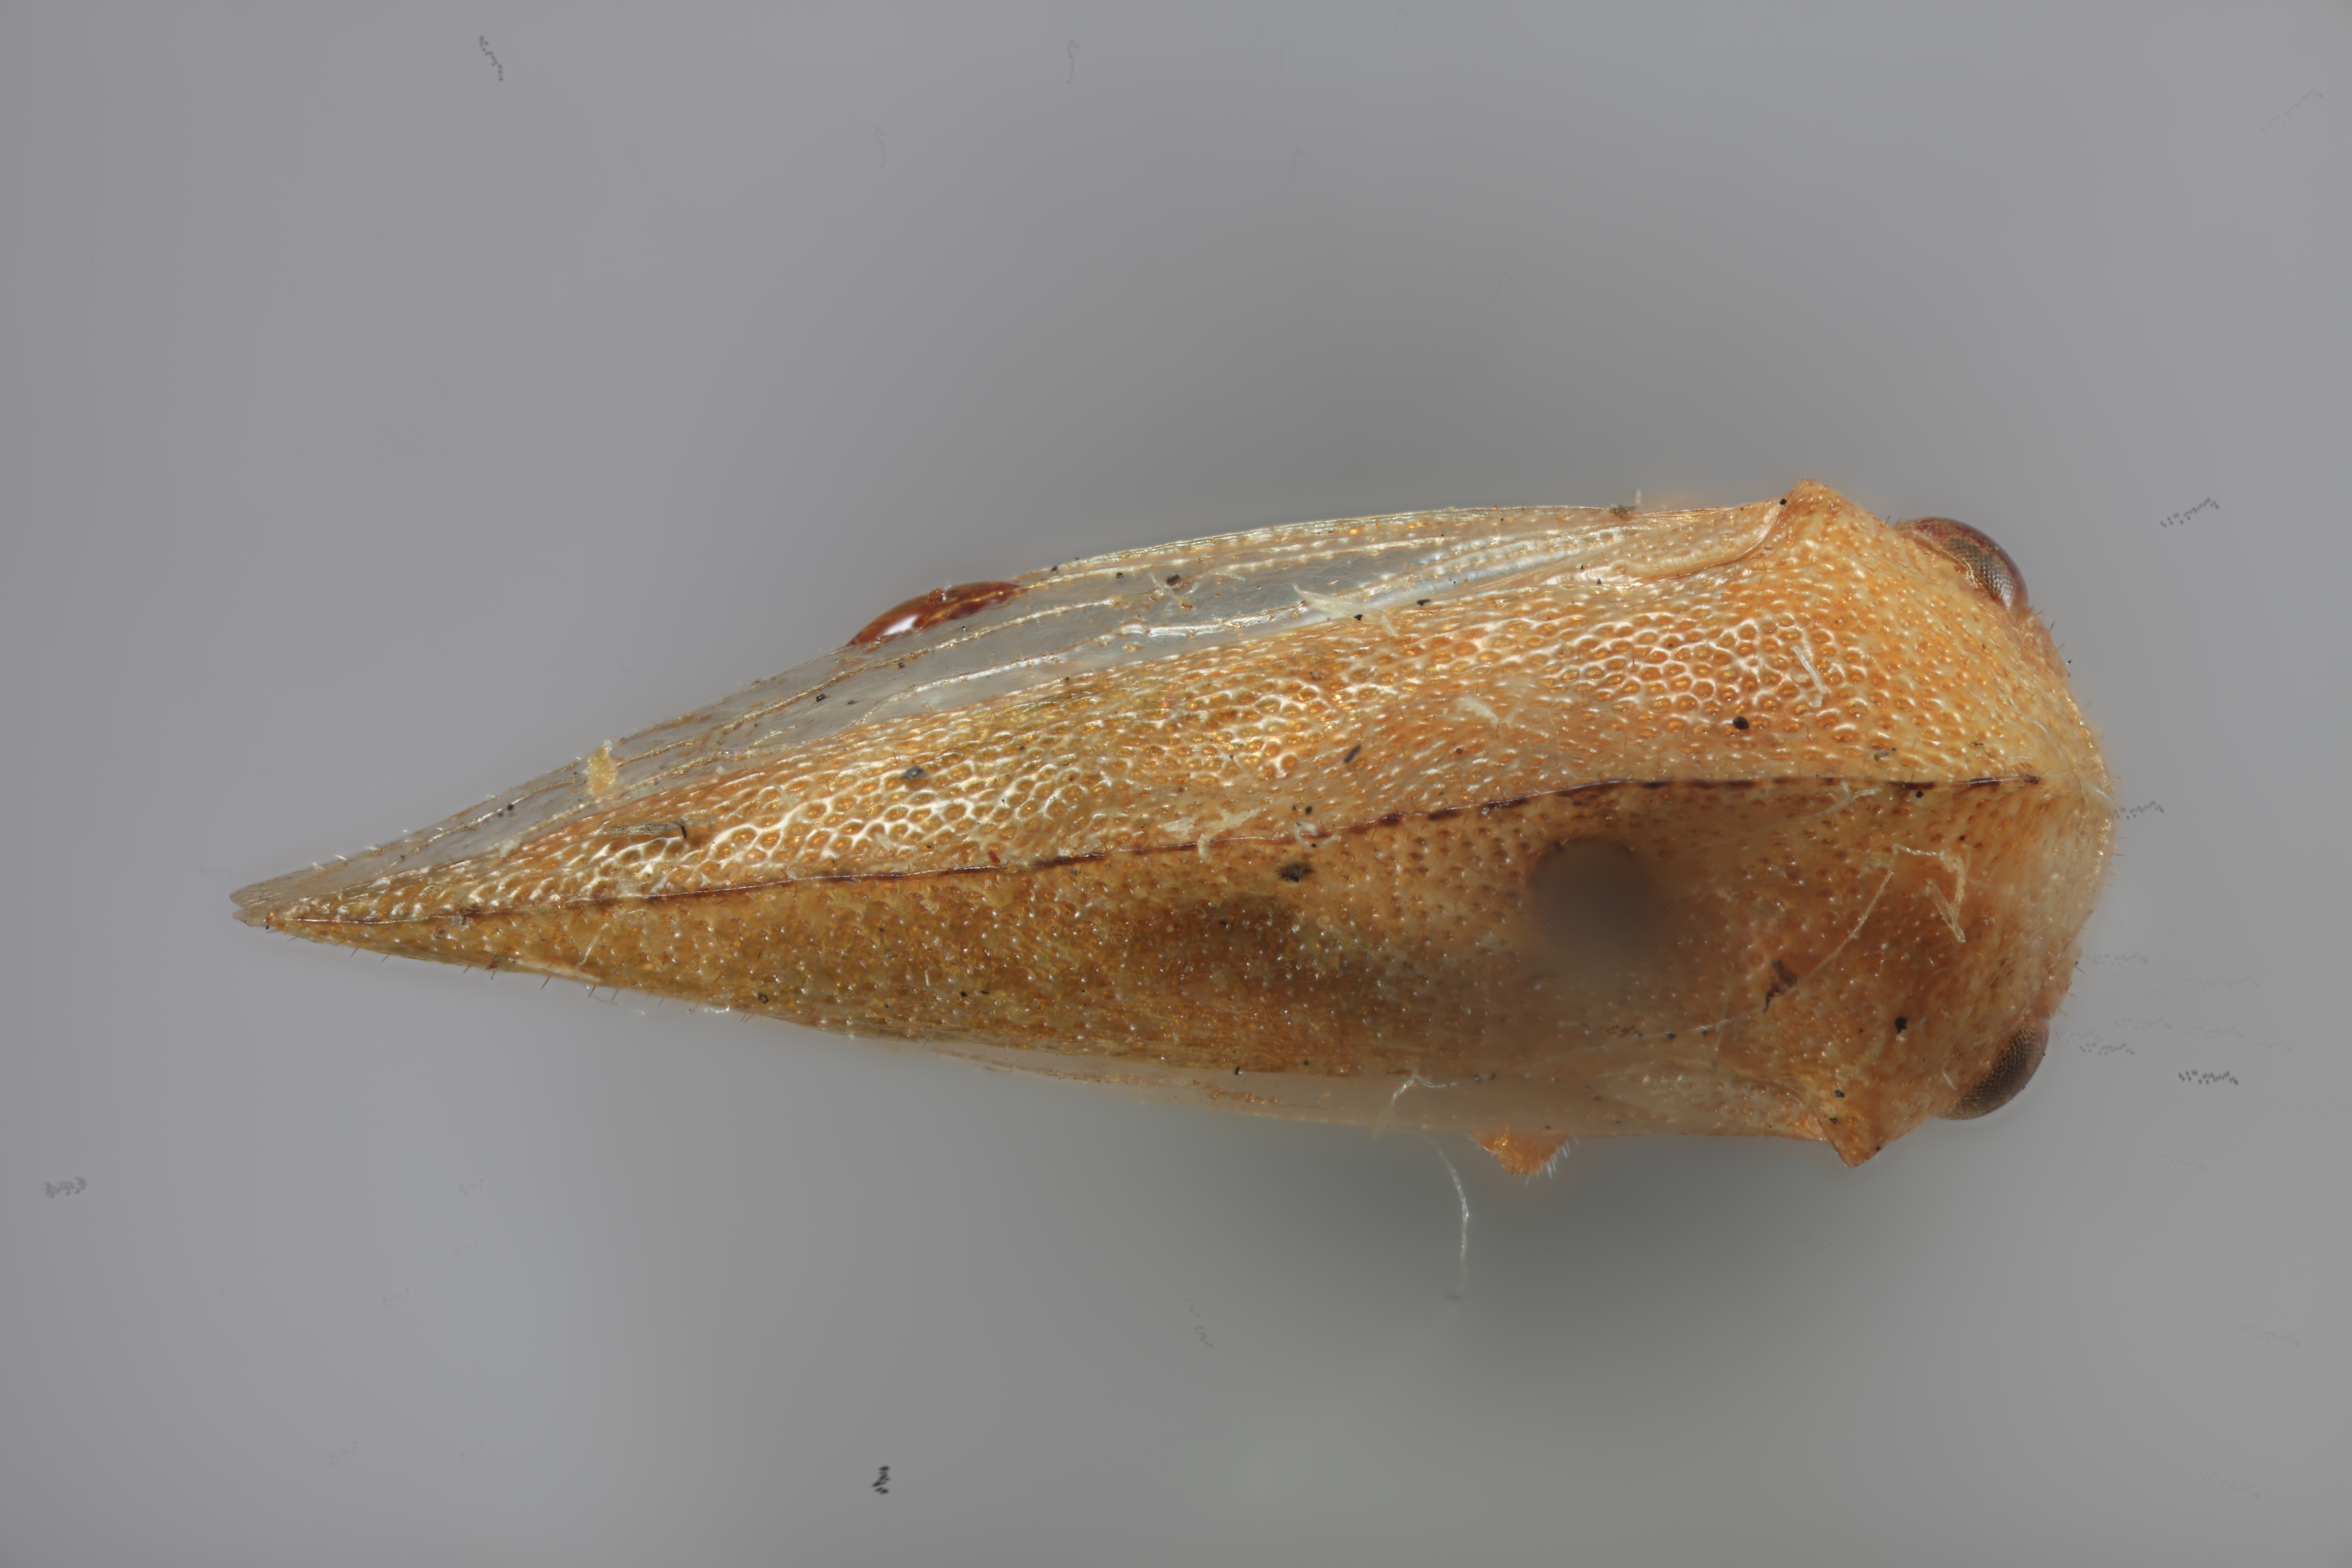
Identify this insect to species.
Atymna distincta
